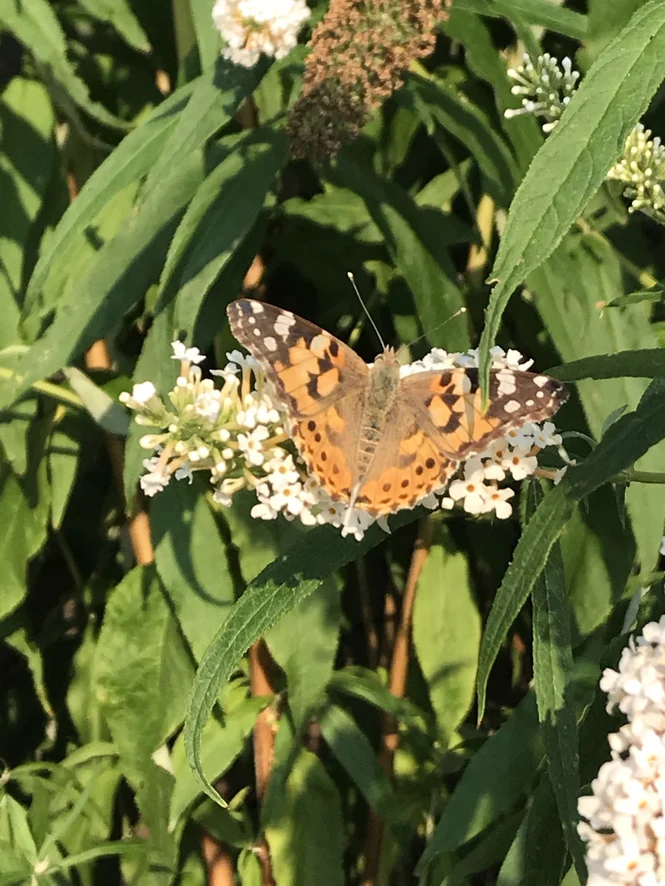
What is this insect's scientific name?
Vanessa cardui
